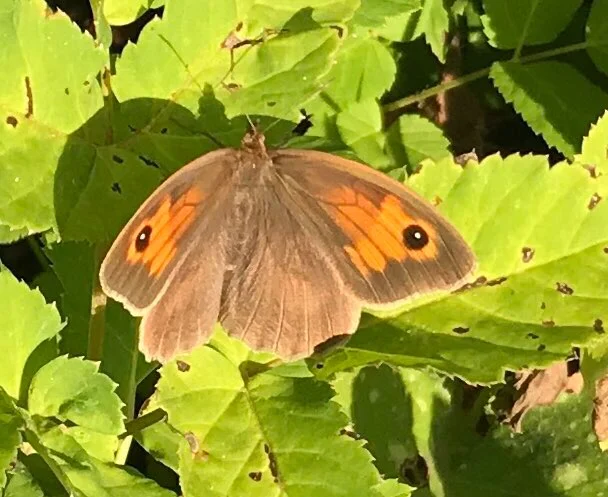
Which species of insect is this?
Maniola jurtina
